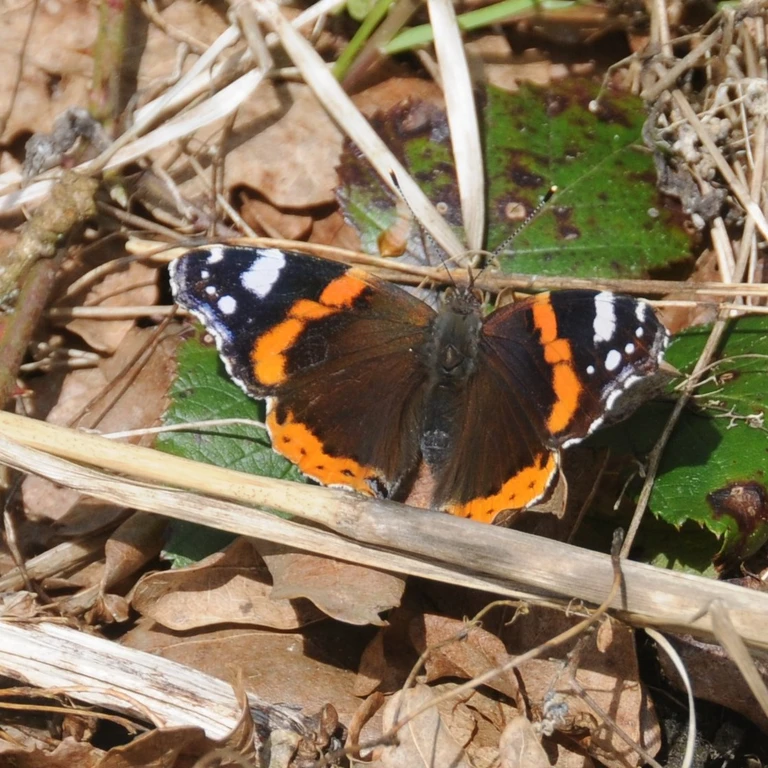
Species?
Vanessa atalanta
